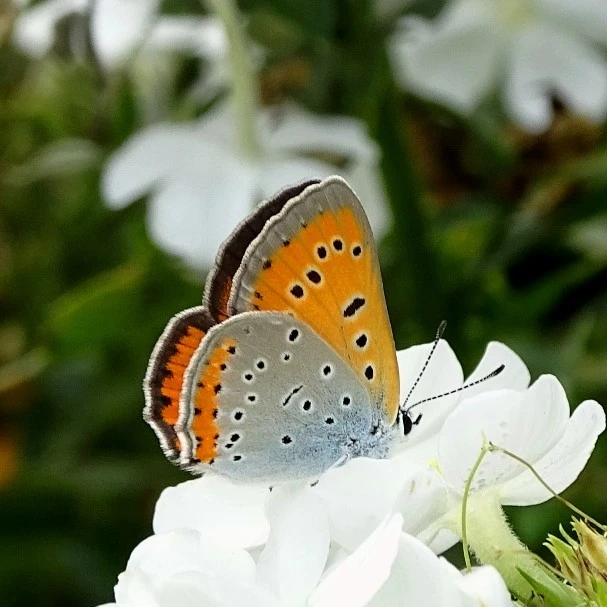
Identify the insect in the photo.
Lycaena dispar
